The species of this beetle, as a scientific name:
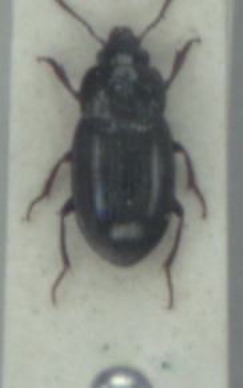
Amara infima
